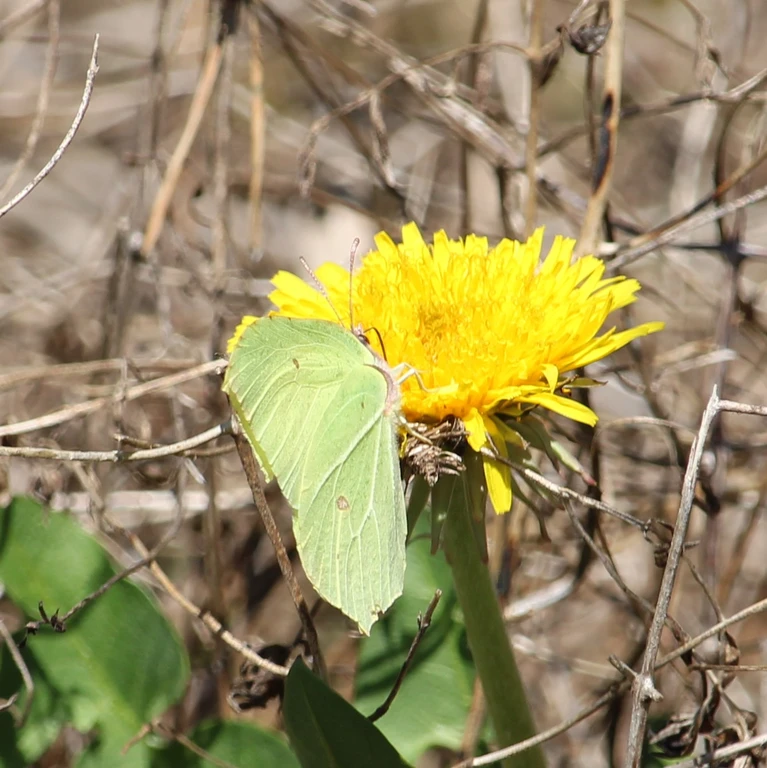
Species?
Gonepteryx rhamni
